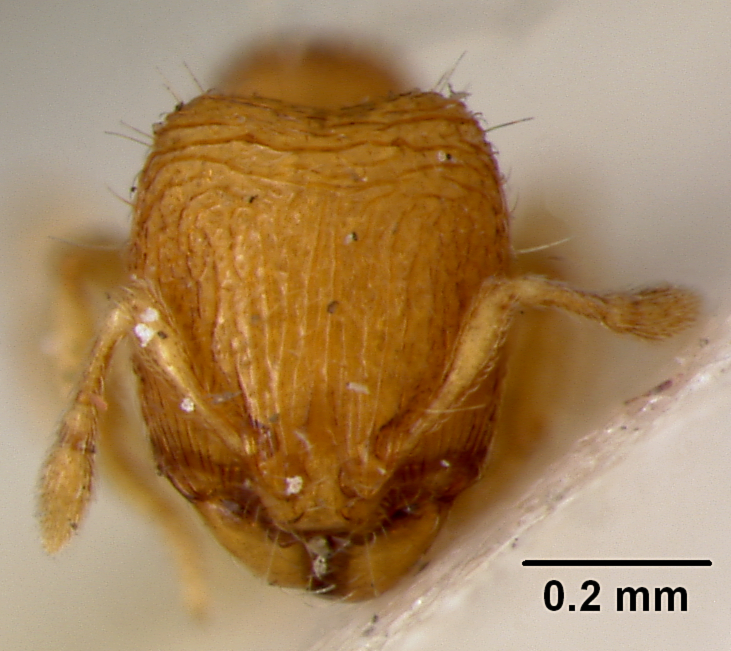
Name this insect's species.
Oligomyrmex overbecki
